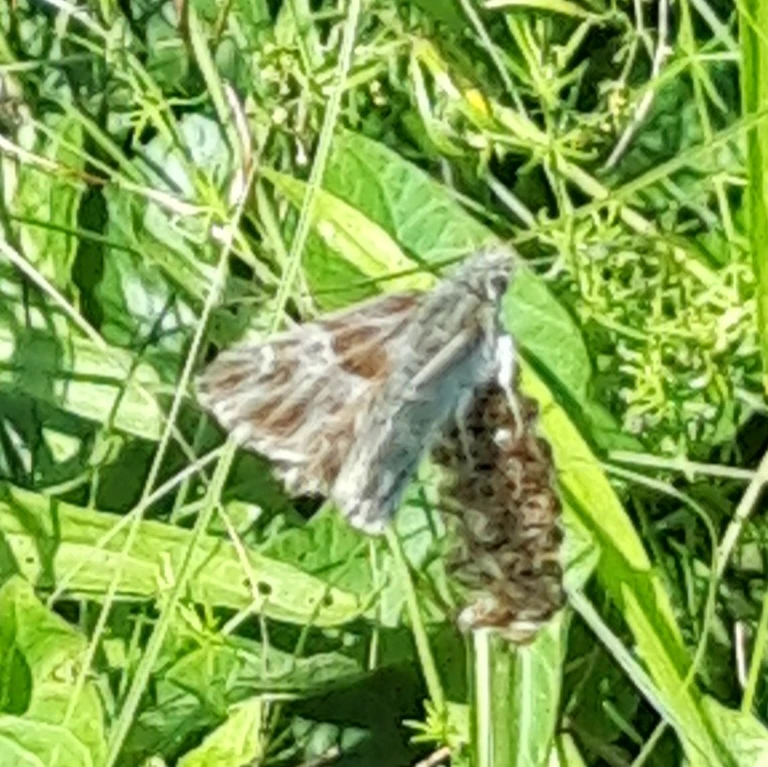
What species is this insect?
Muschampia floccifera (also Carcharodus floccifera)
